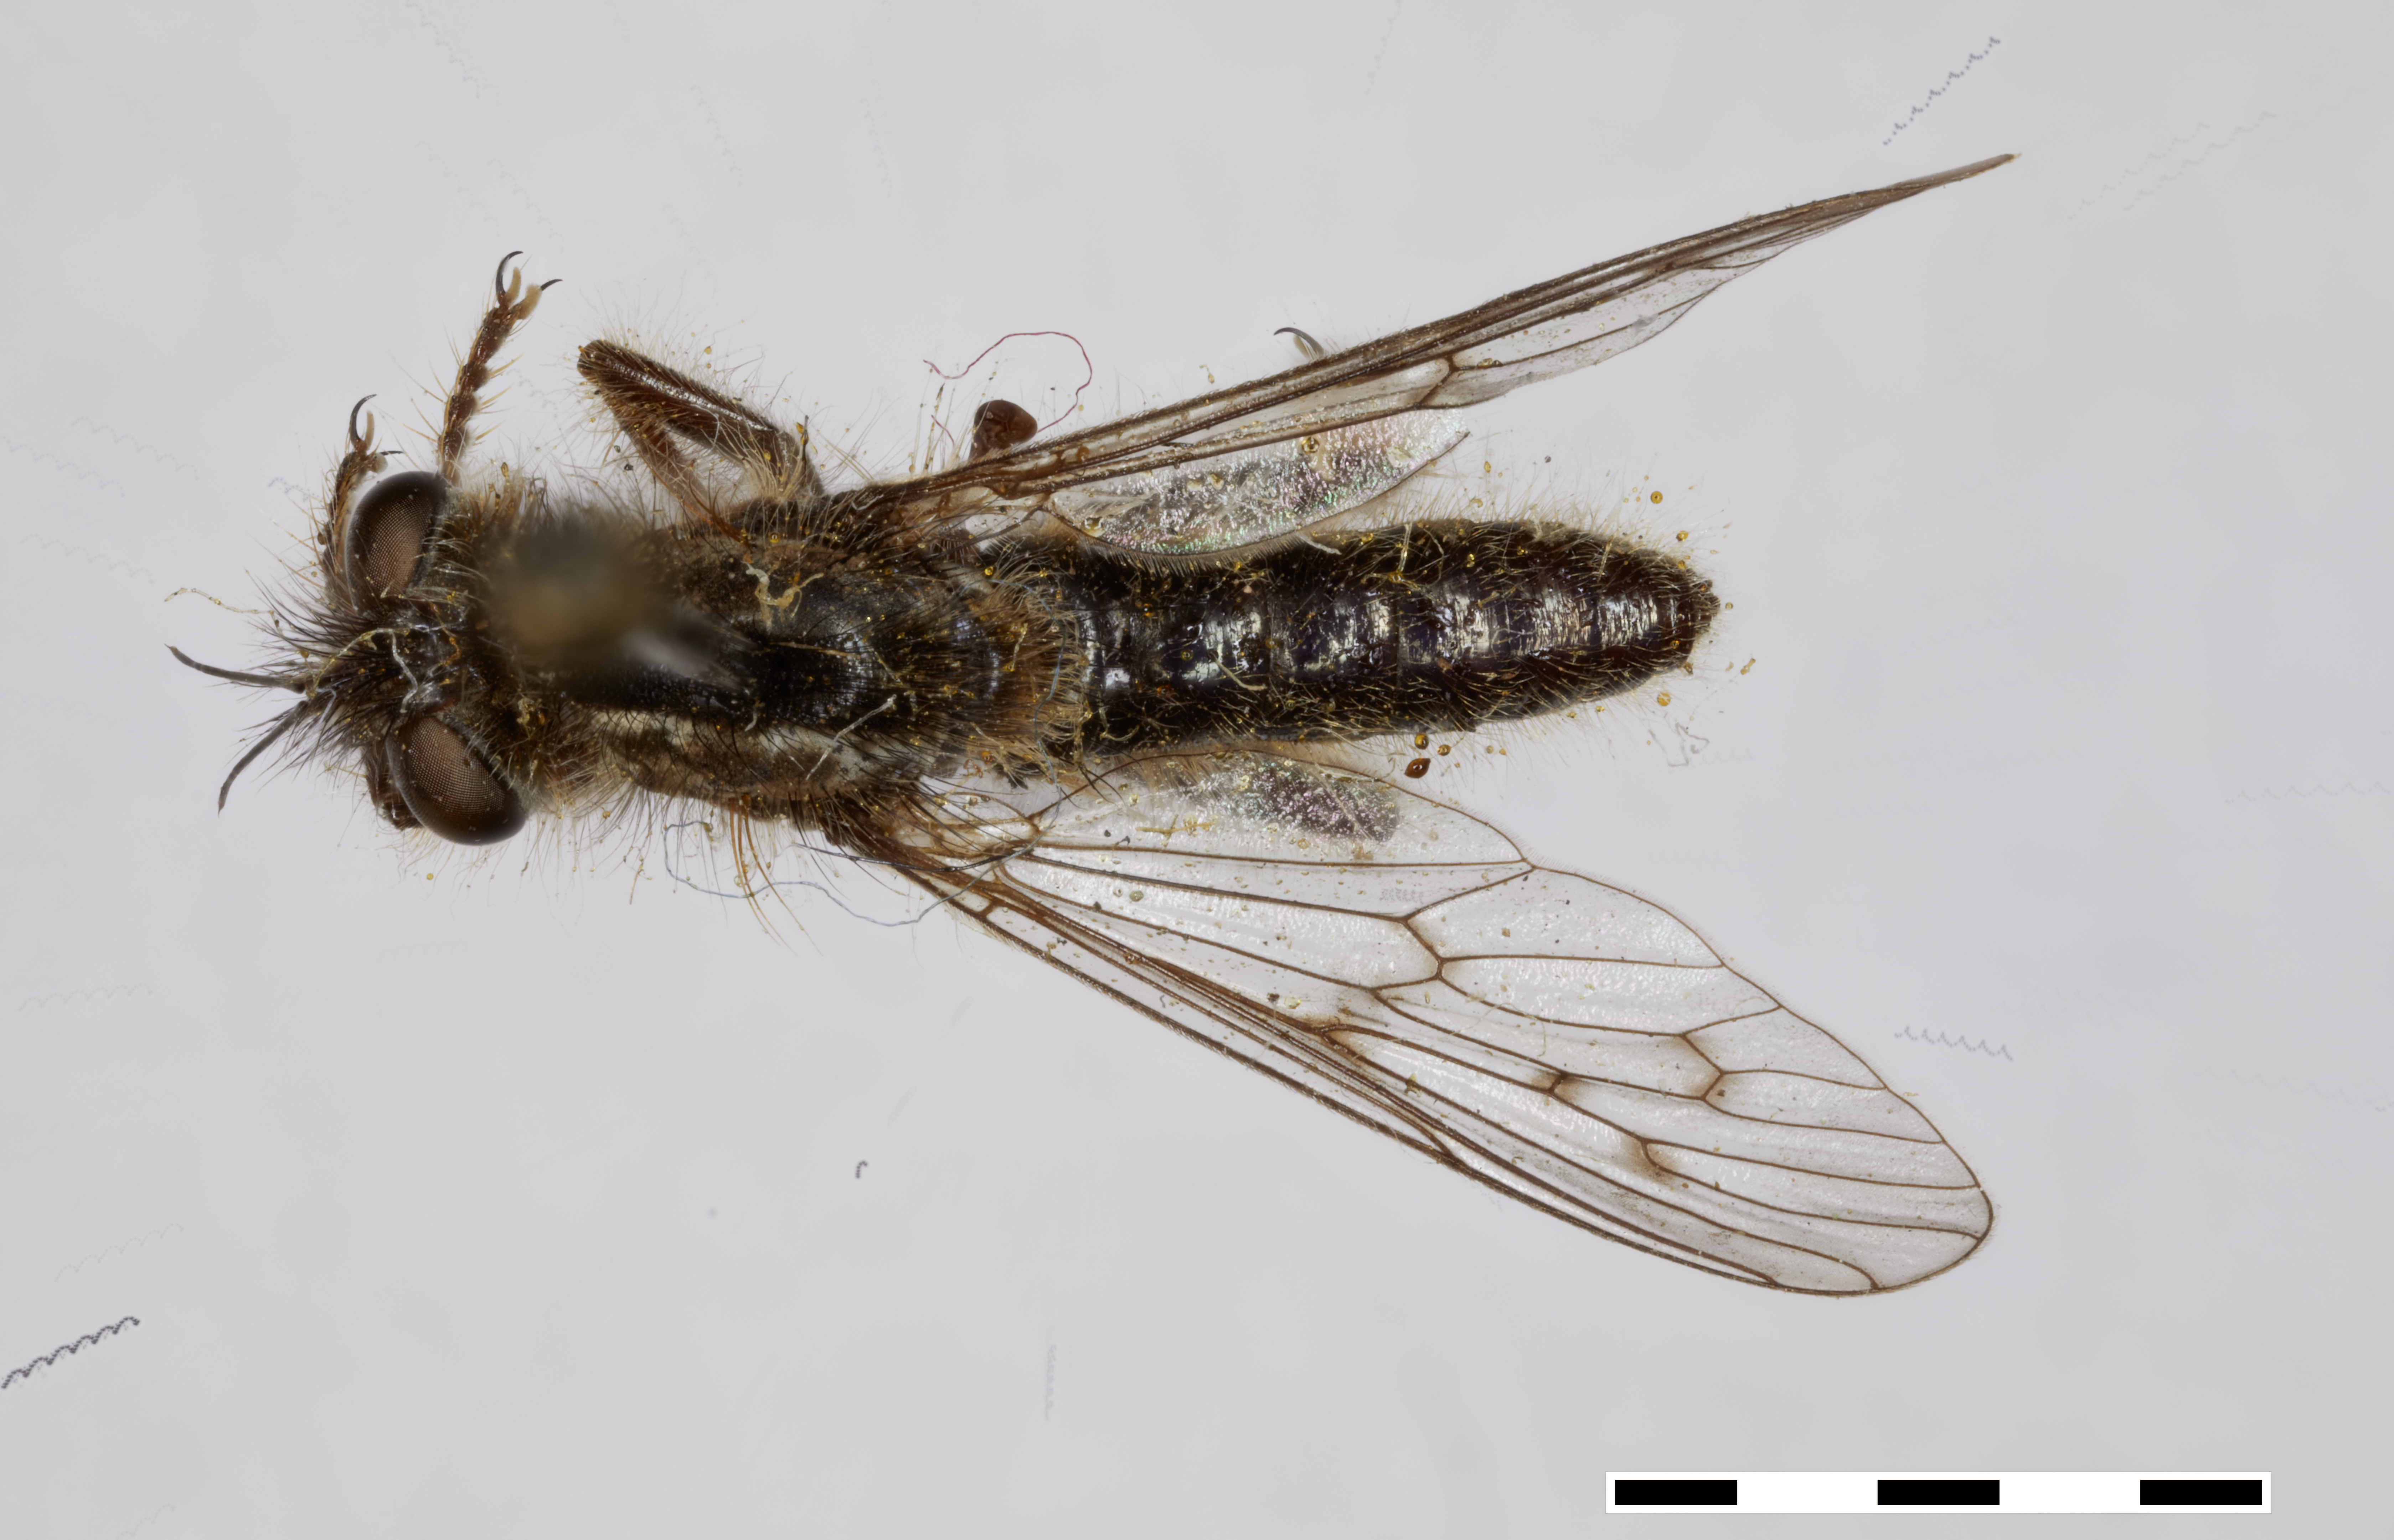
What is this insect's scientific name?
Comantella rotgeri
